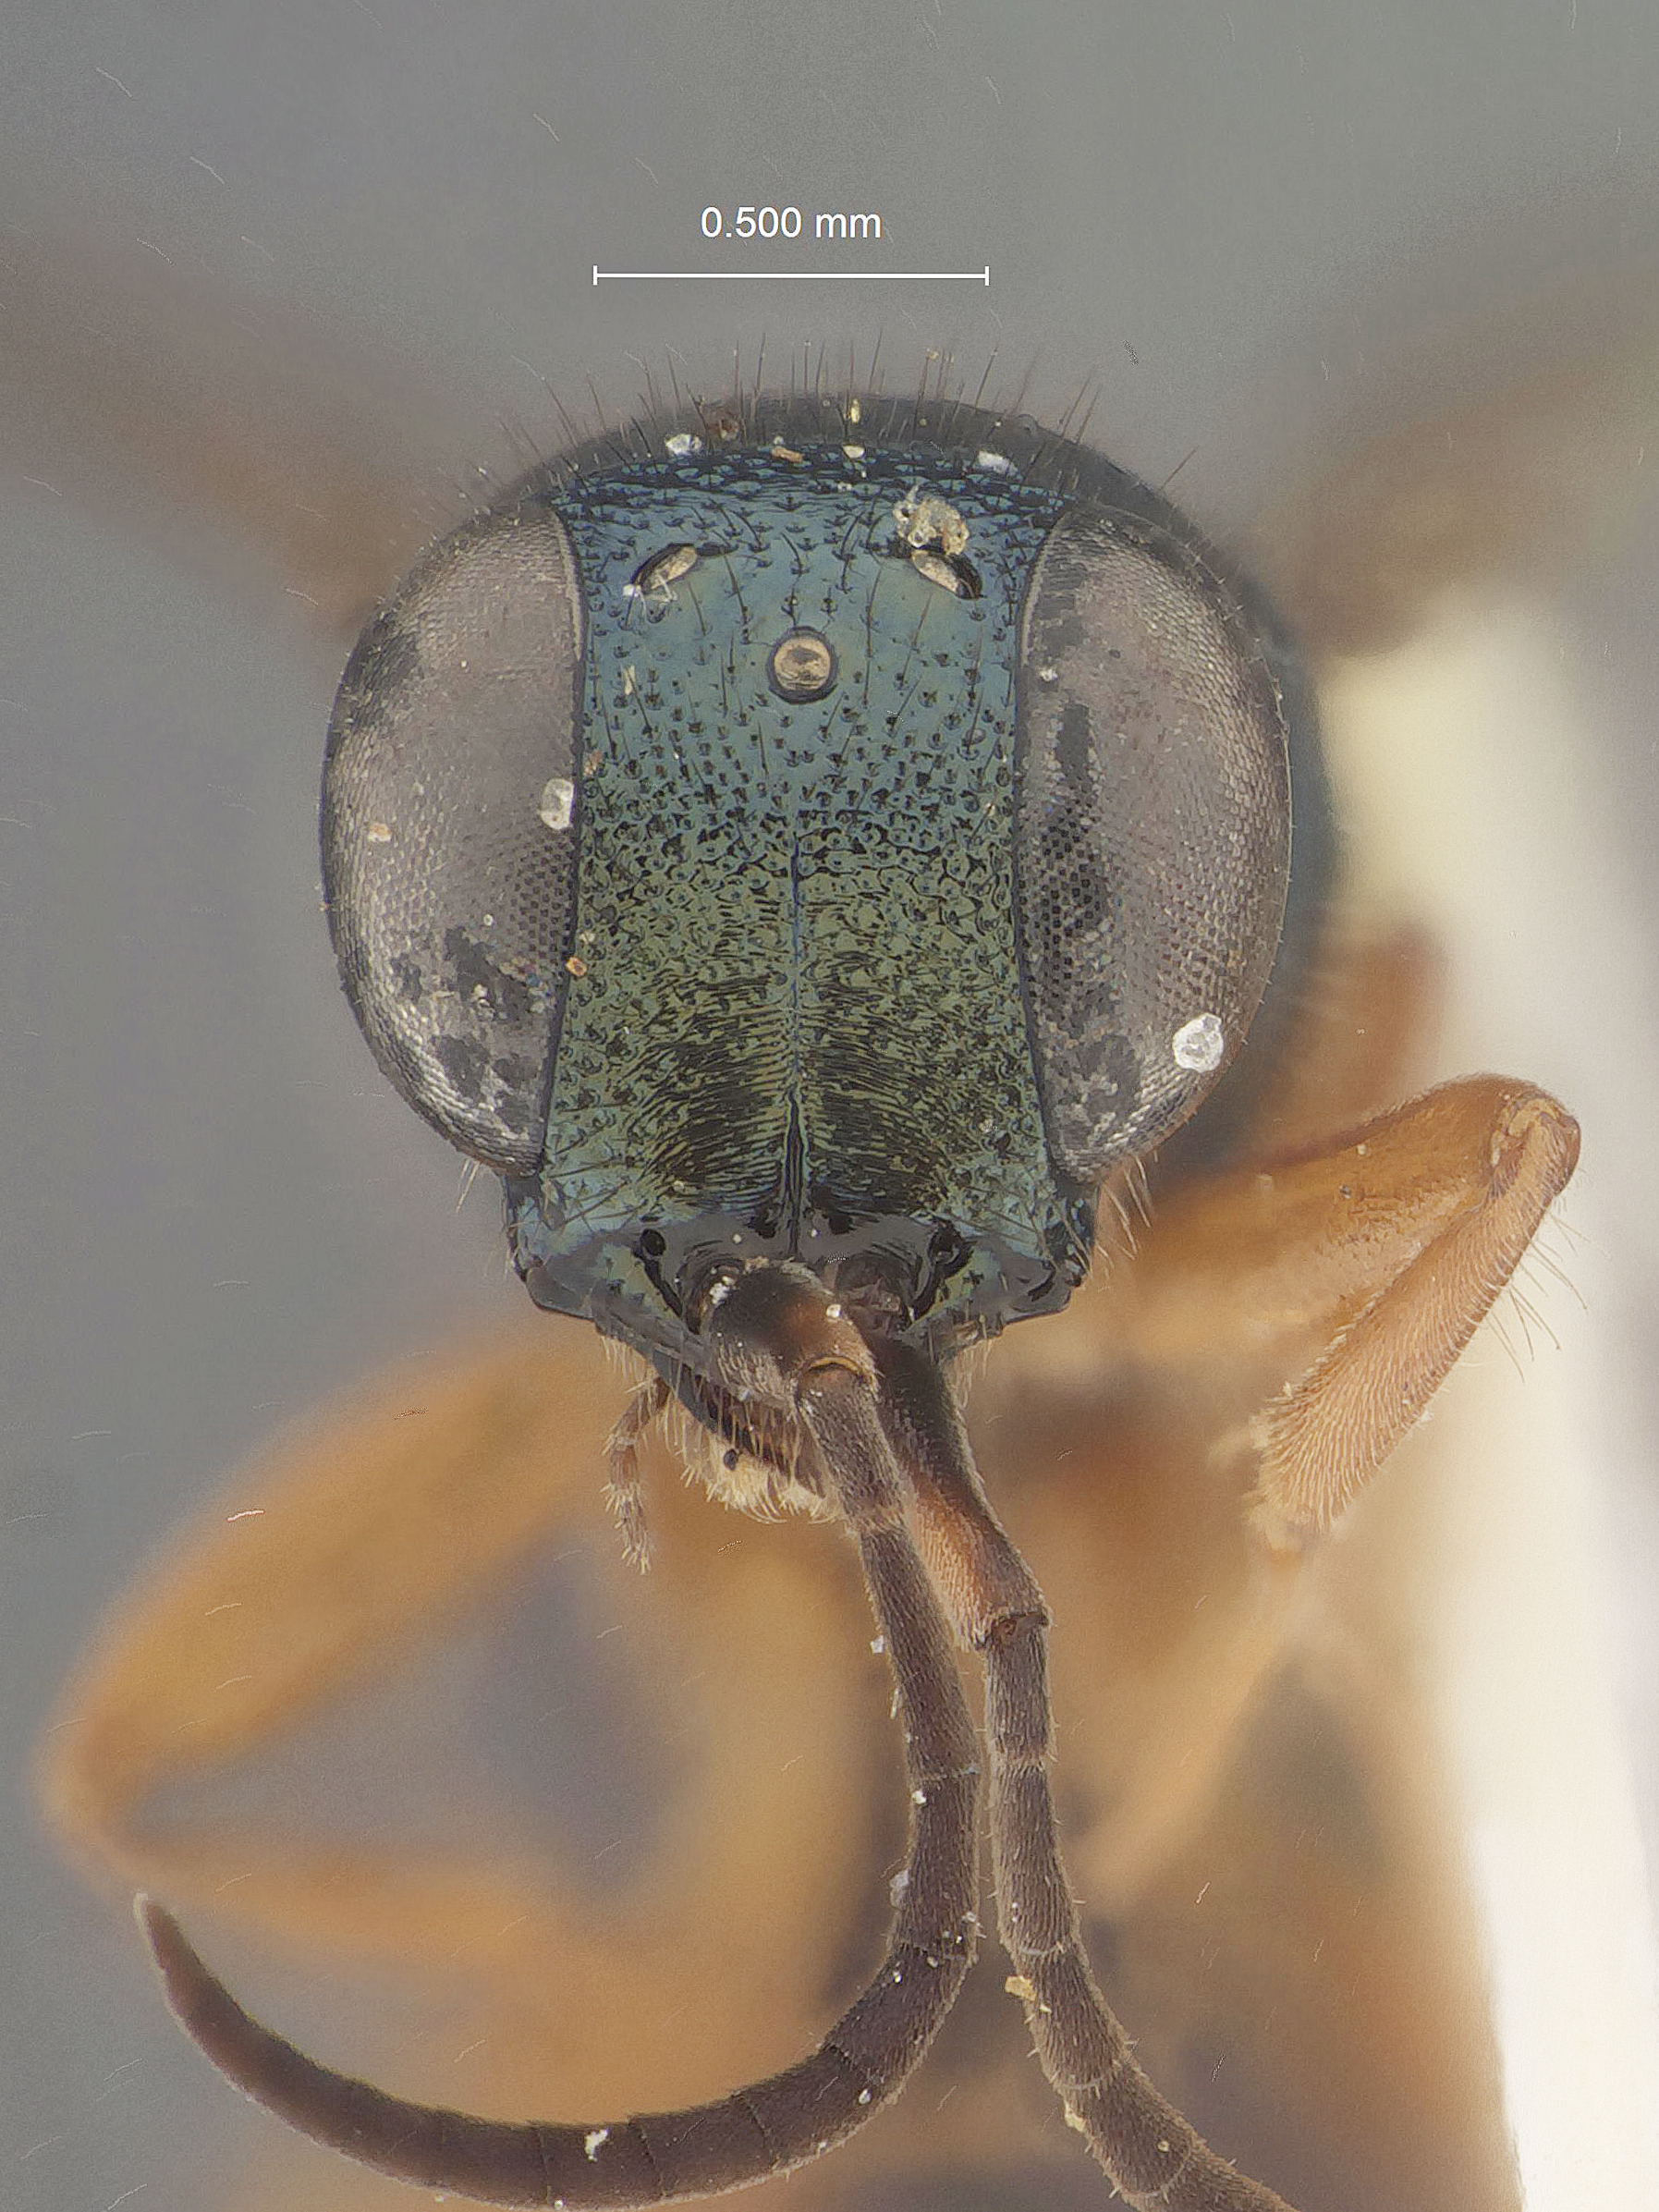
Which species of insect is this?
Mesitiopterus floridensis
